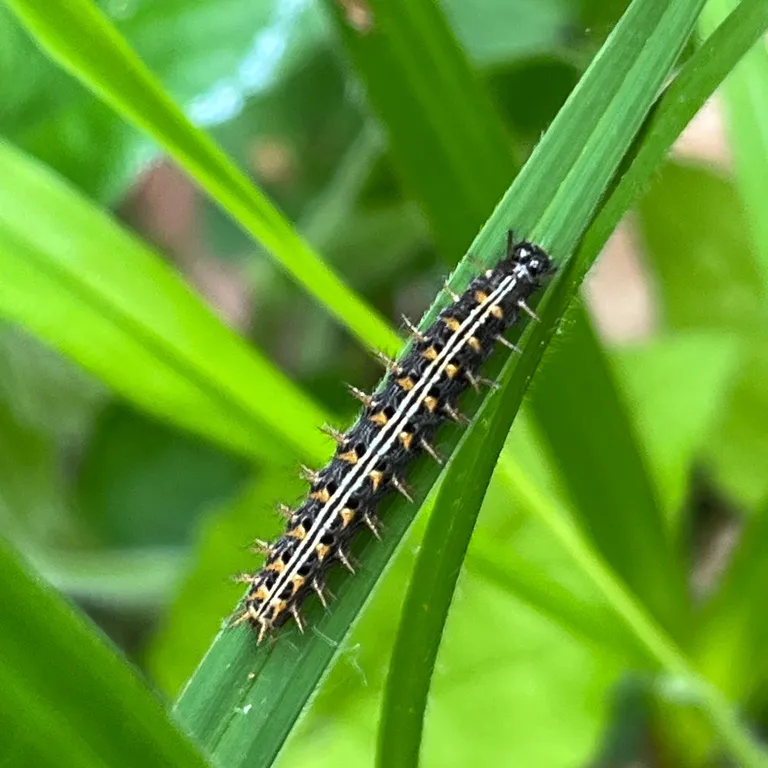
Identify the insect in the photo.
Argynnis paphia
